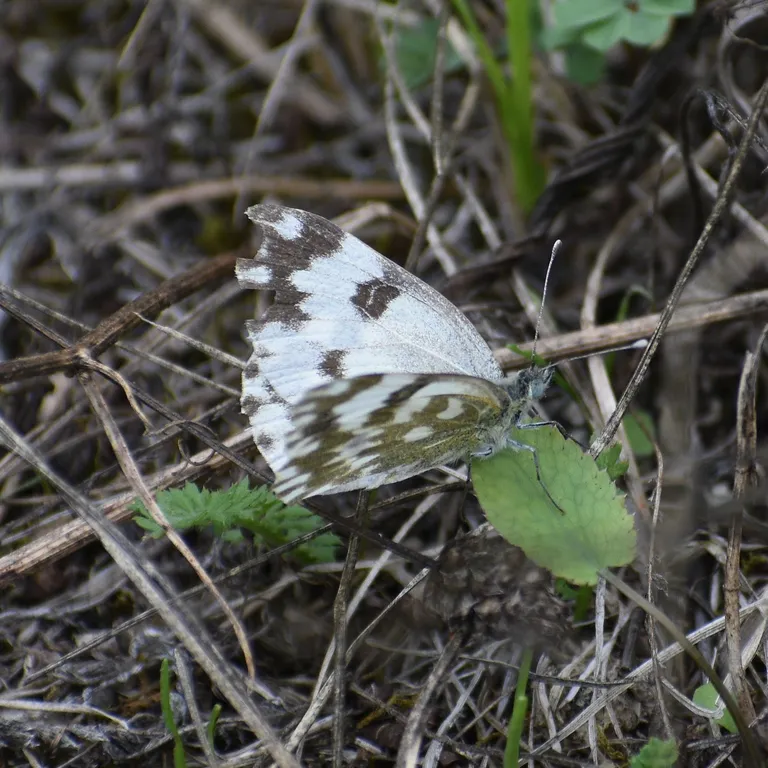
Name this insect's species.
Pontia edusa
